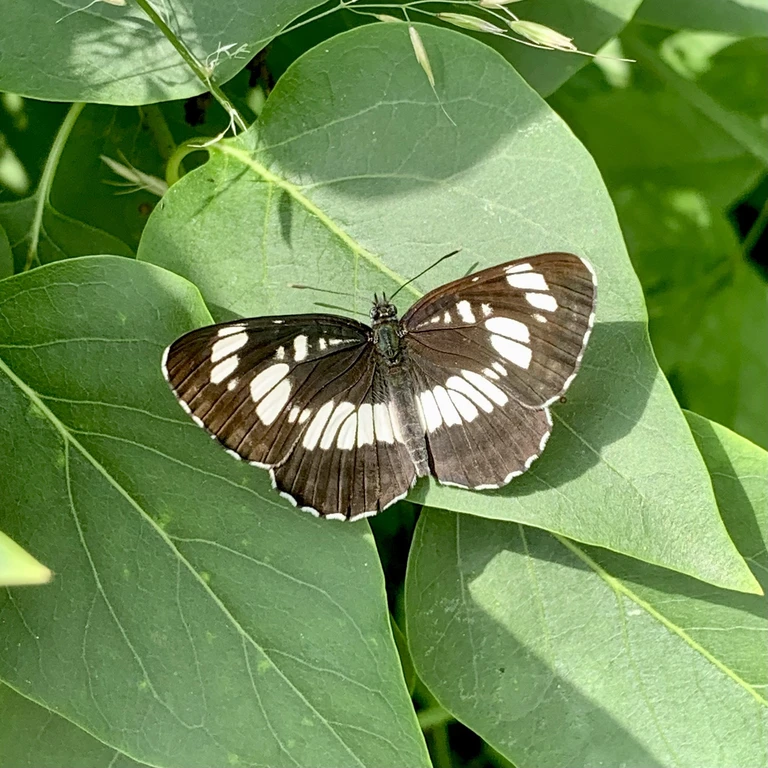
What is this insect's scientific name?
Neptis rivularis
